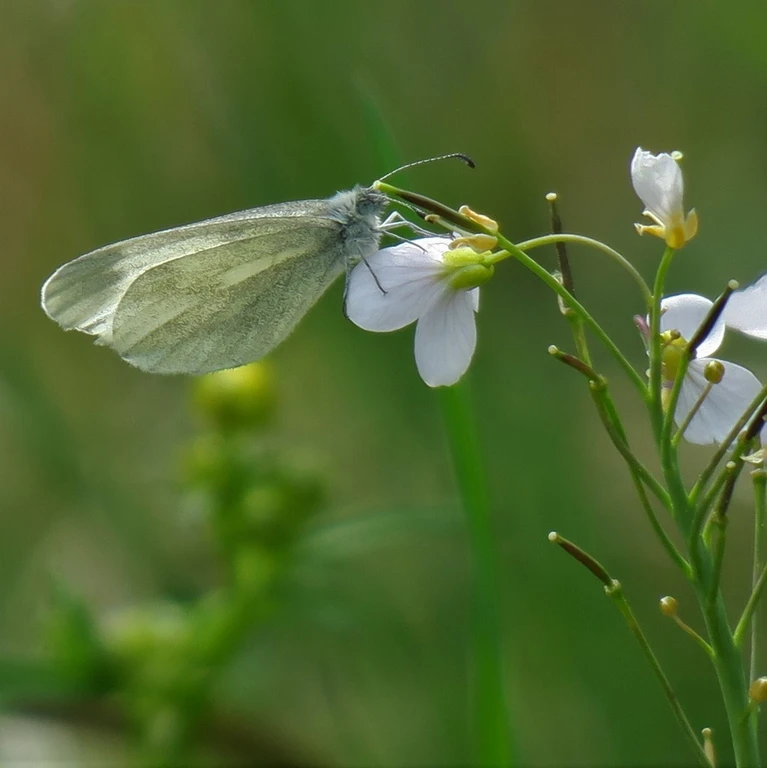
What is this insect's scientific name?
Leptidea sinapis/juvernica
